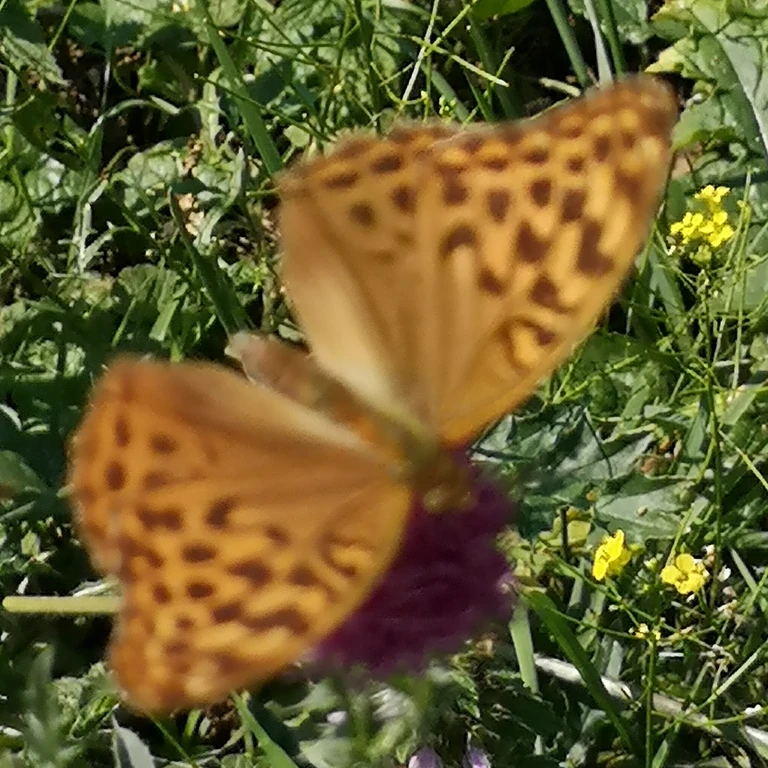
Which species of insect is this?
Argynnis paphia
